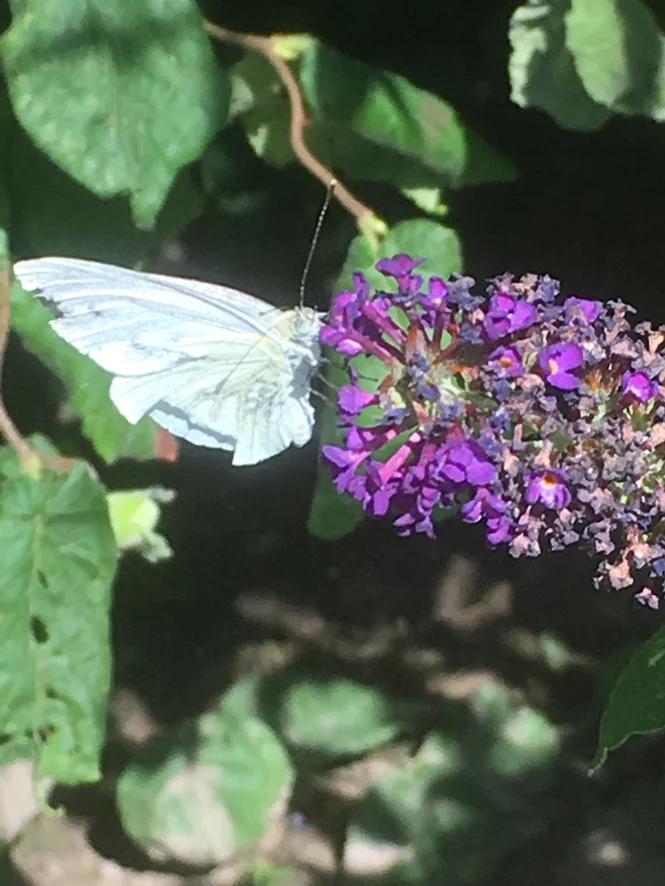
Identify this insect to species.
Pieris napi
